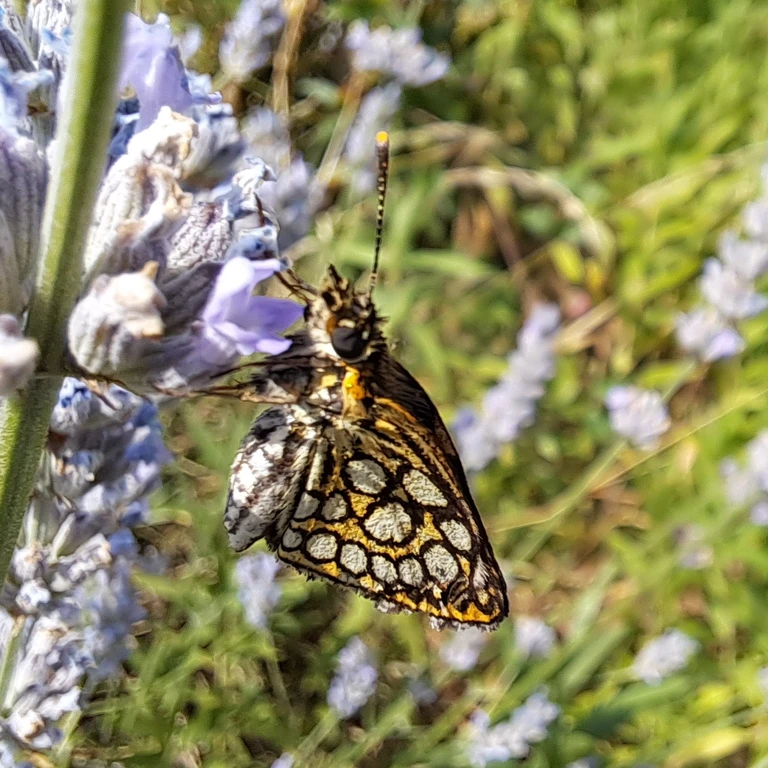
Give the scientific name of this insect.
Heteropterus morpheus
